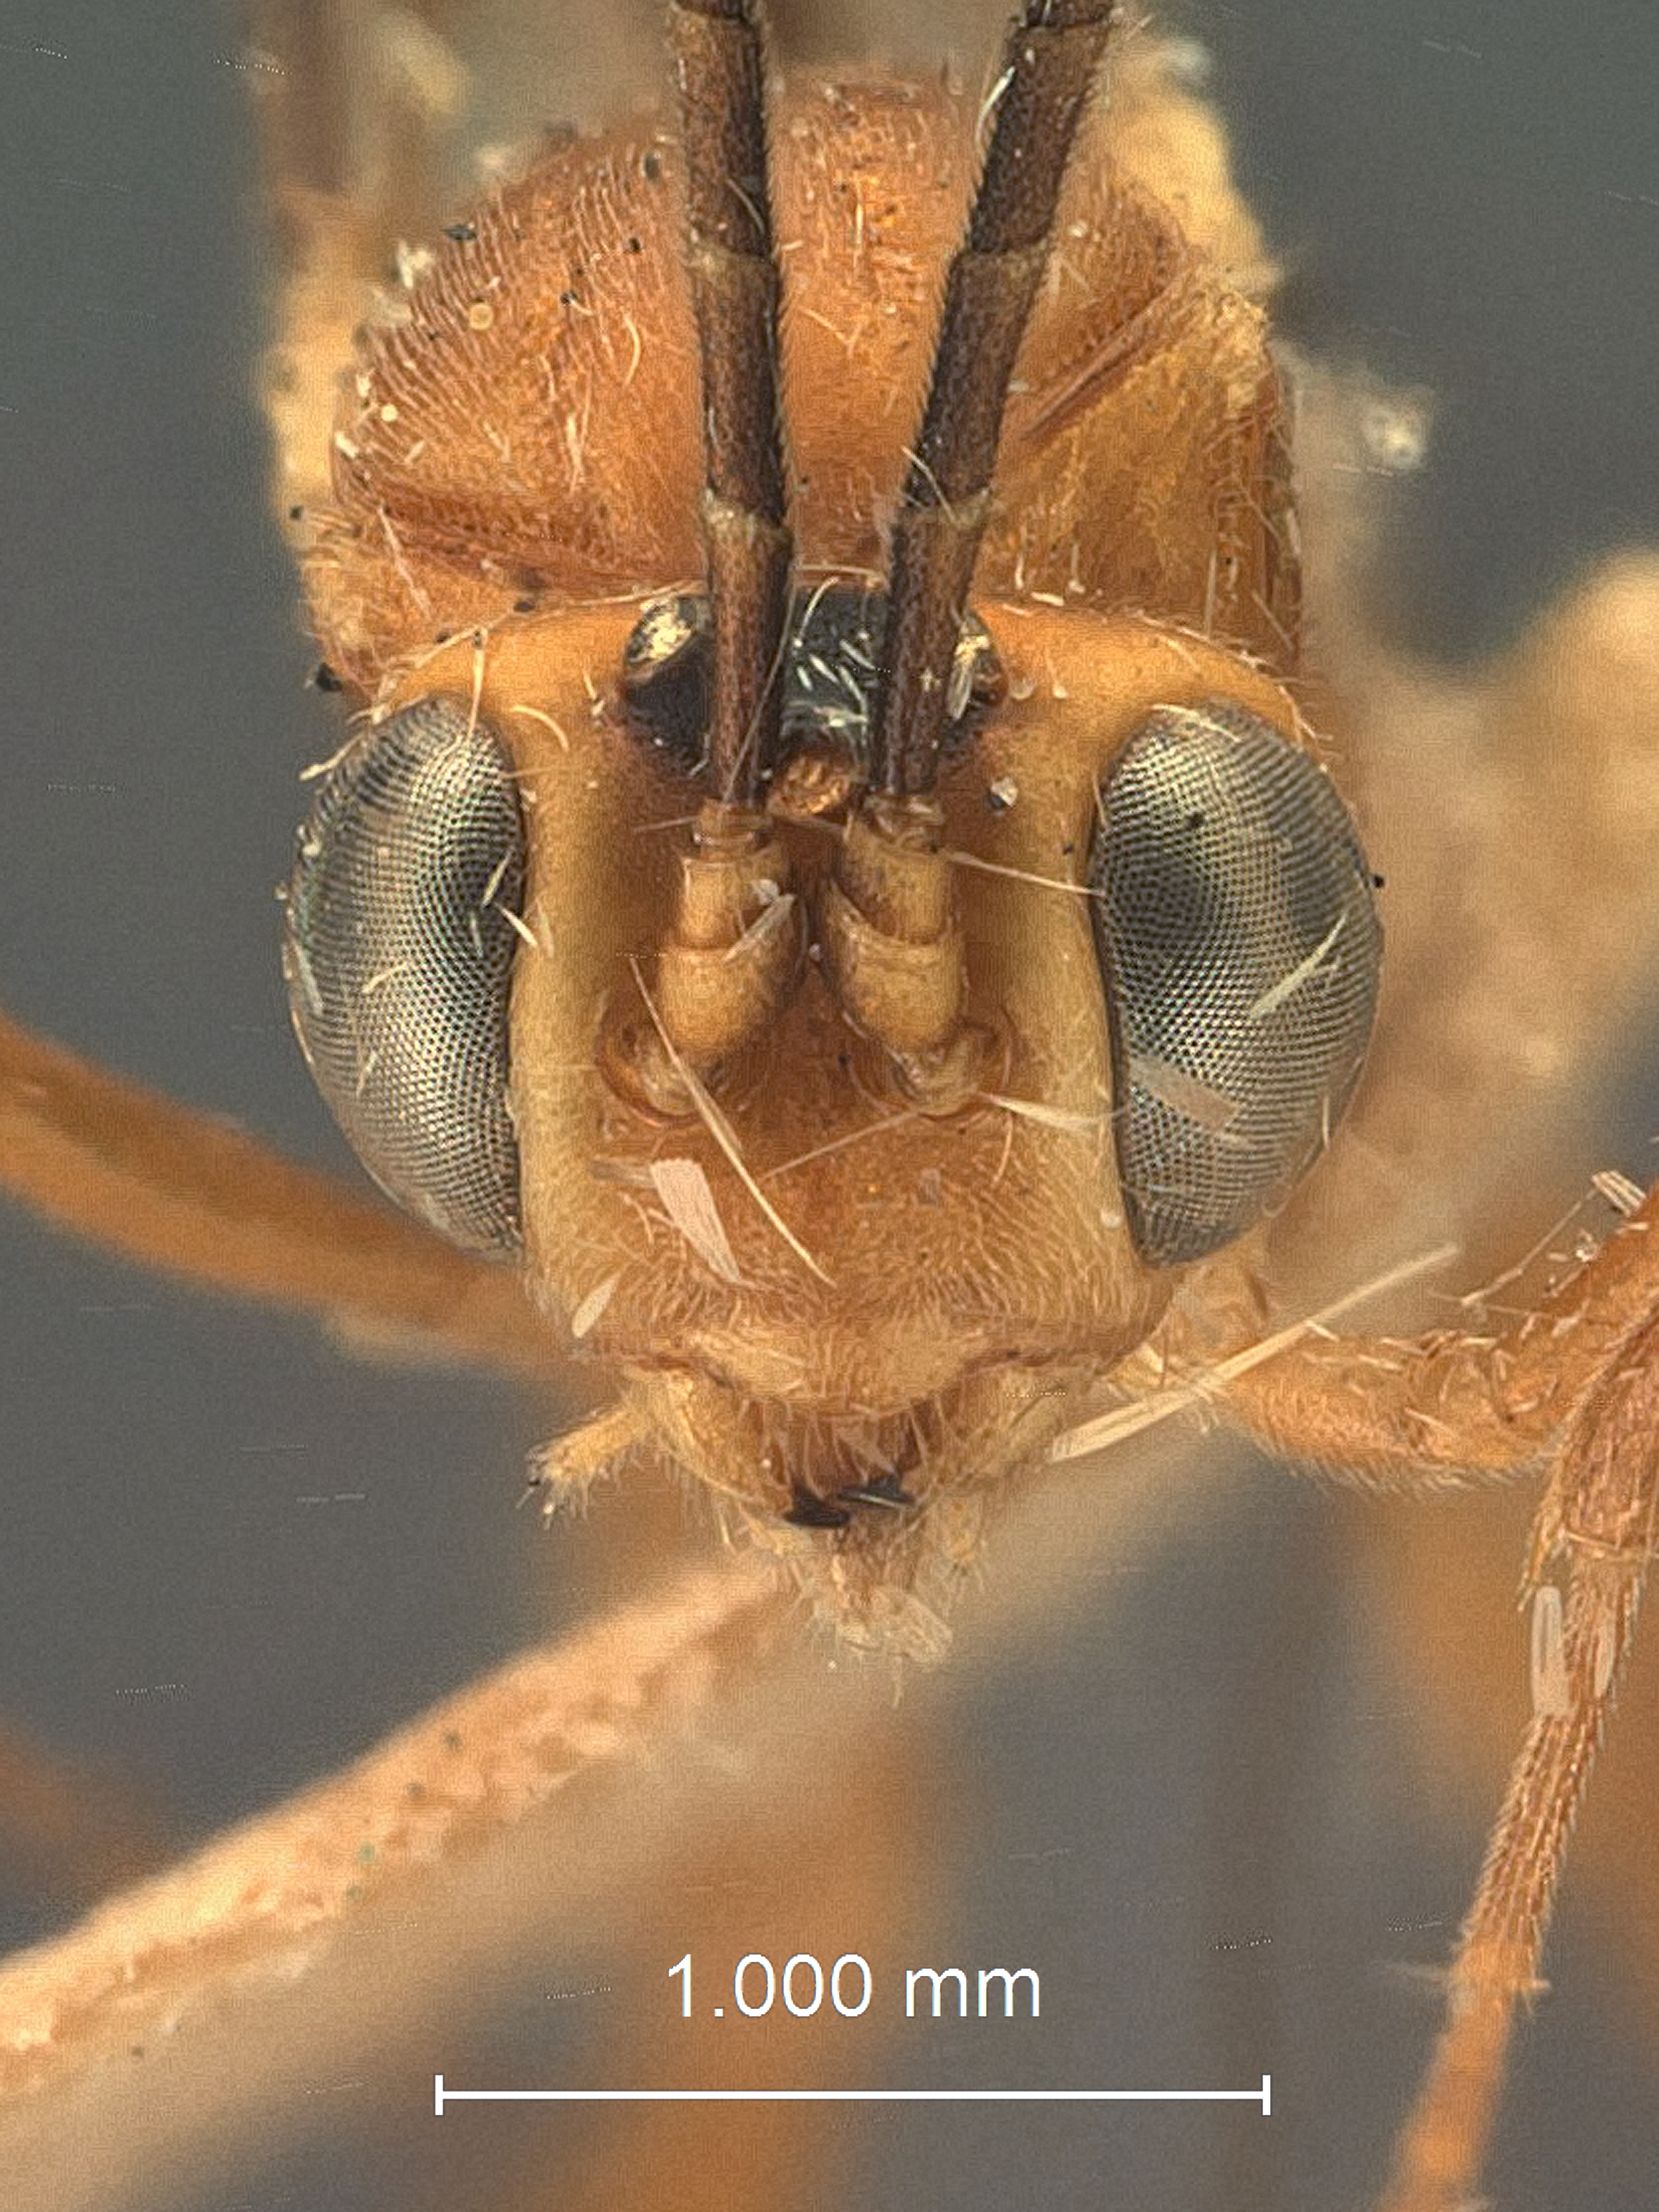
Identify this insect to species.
Temelucha dakotae
